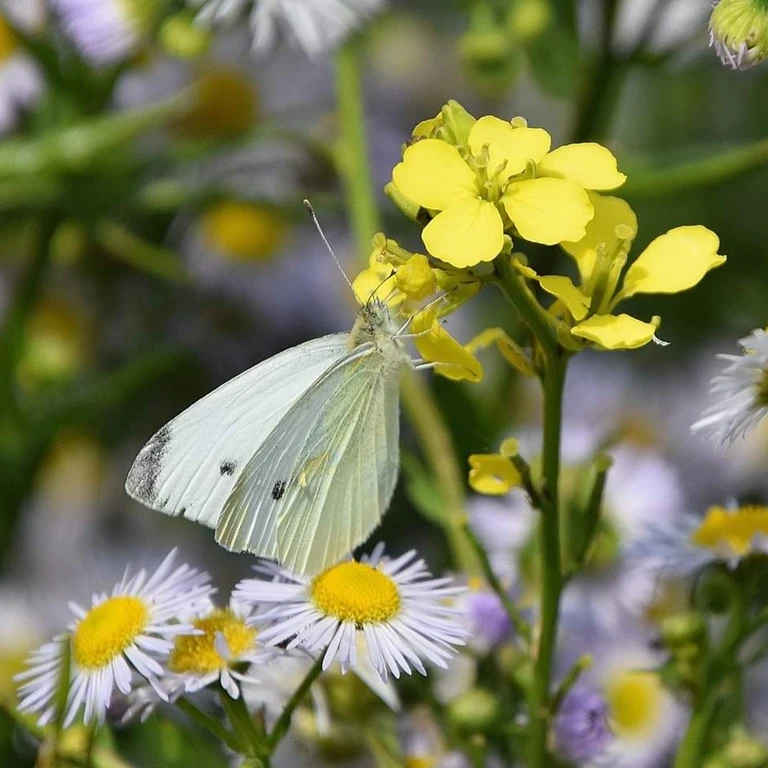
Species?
Pieris rapae
